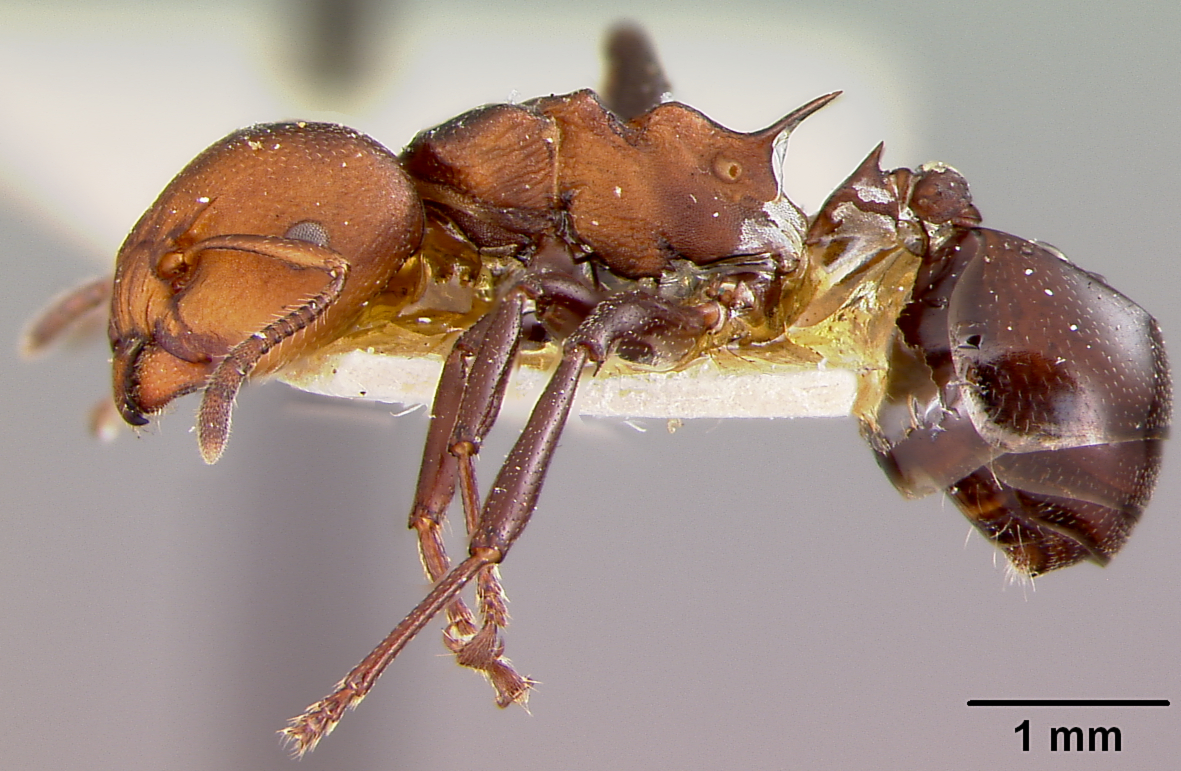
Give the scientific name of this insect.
Atopomyrmex mocquerysi
